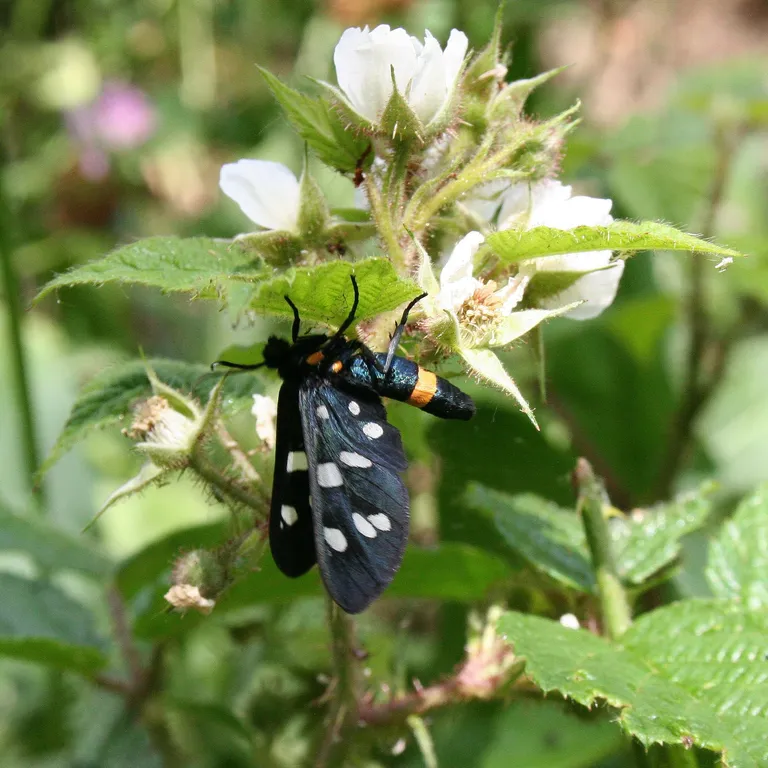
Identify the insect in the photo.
Amata phegea
